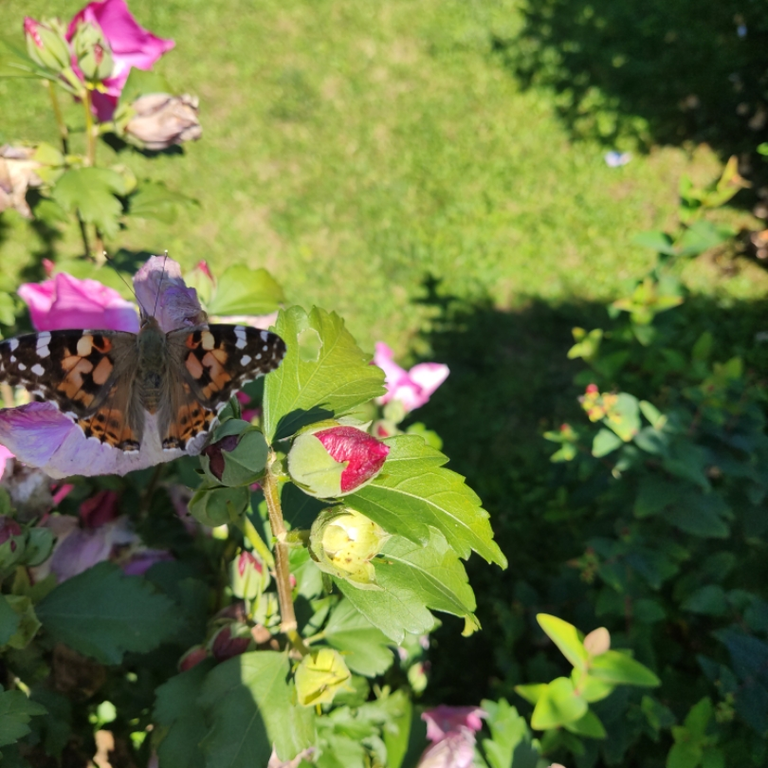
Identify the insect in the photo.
Vanessa cardui
